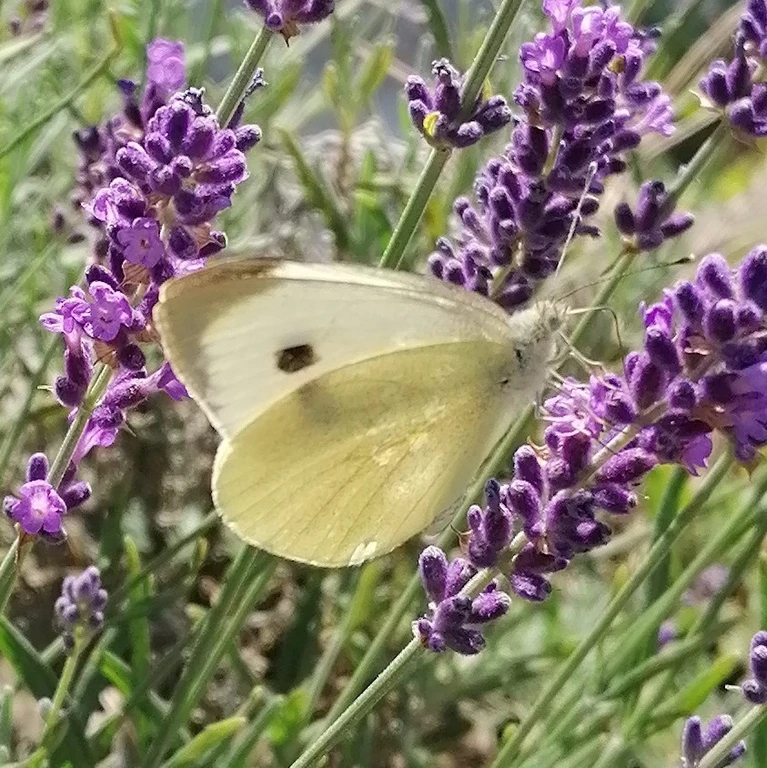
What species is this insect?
Pieris brassicae
